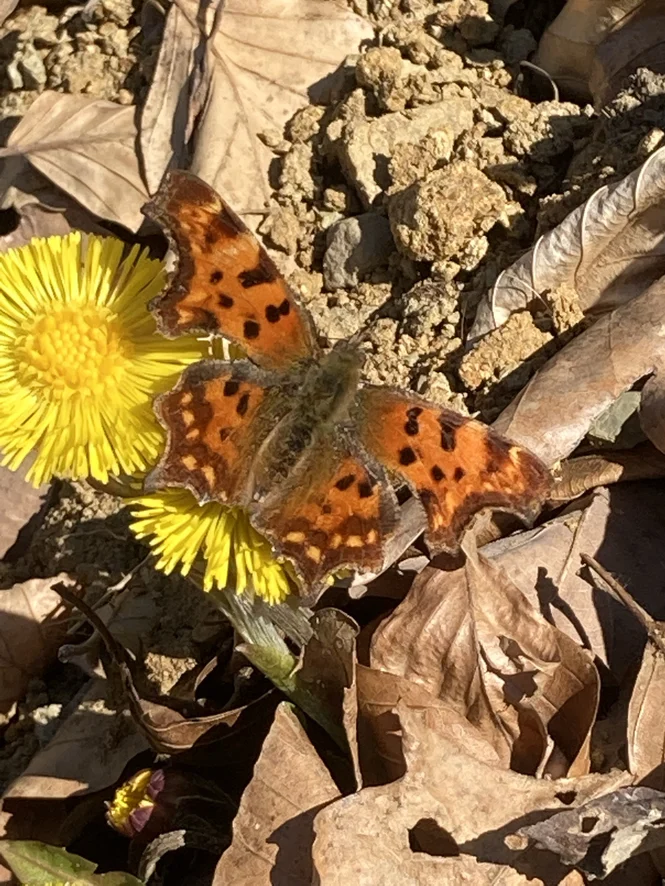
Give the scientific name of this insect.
Polygonia c-album
